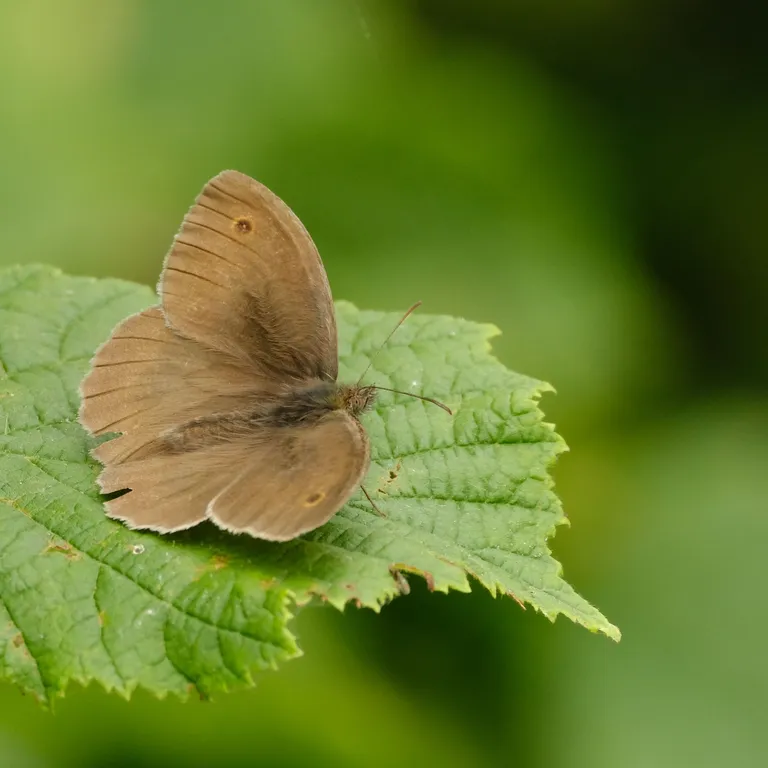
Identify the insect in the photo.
Maniola jurtina
